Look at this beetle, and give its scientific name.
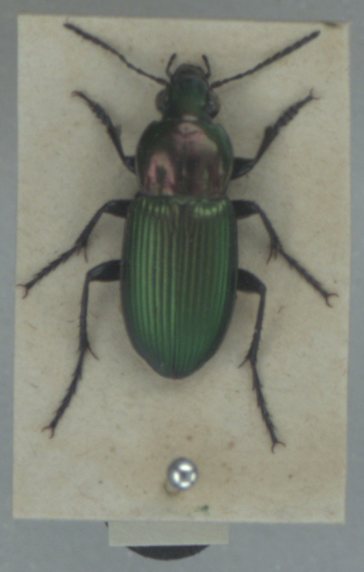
Poecilus kugelanni
